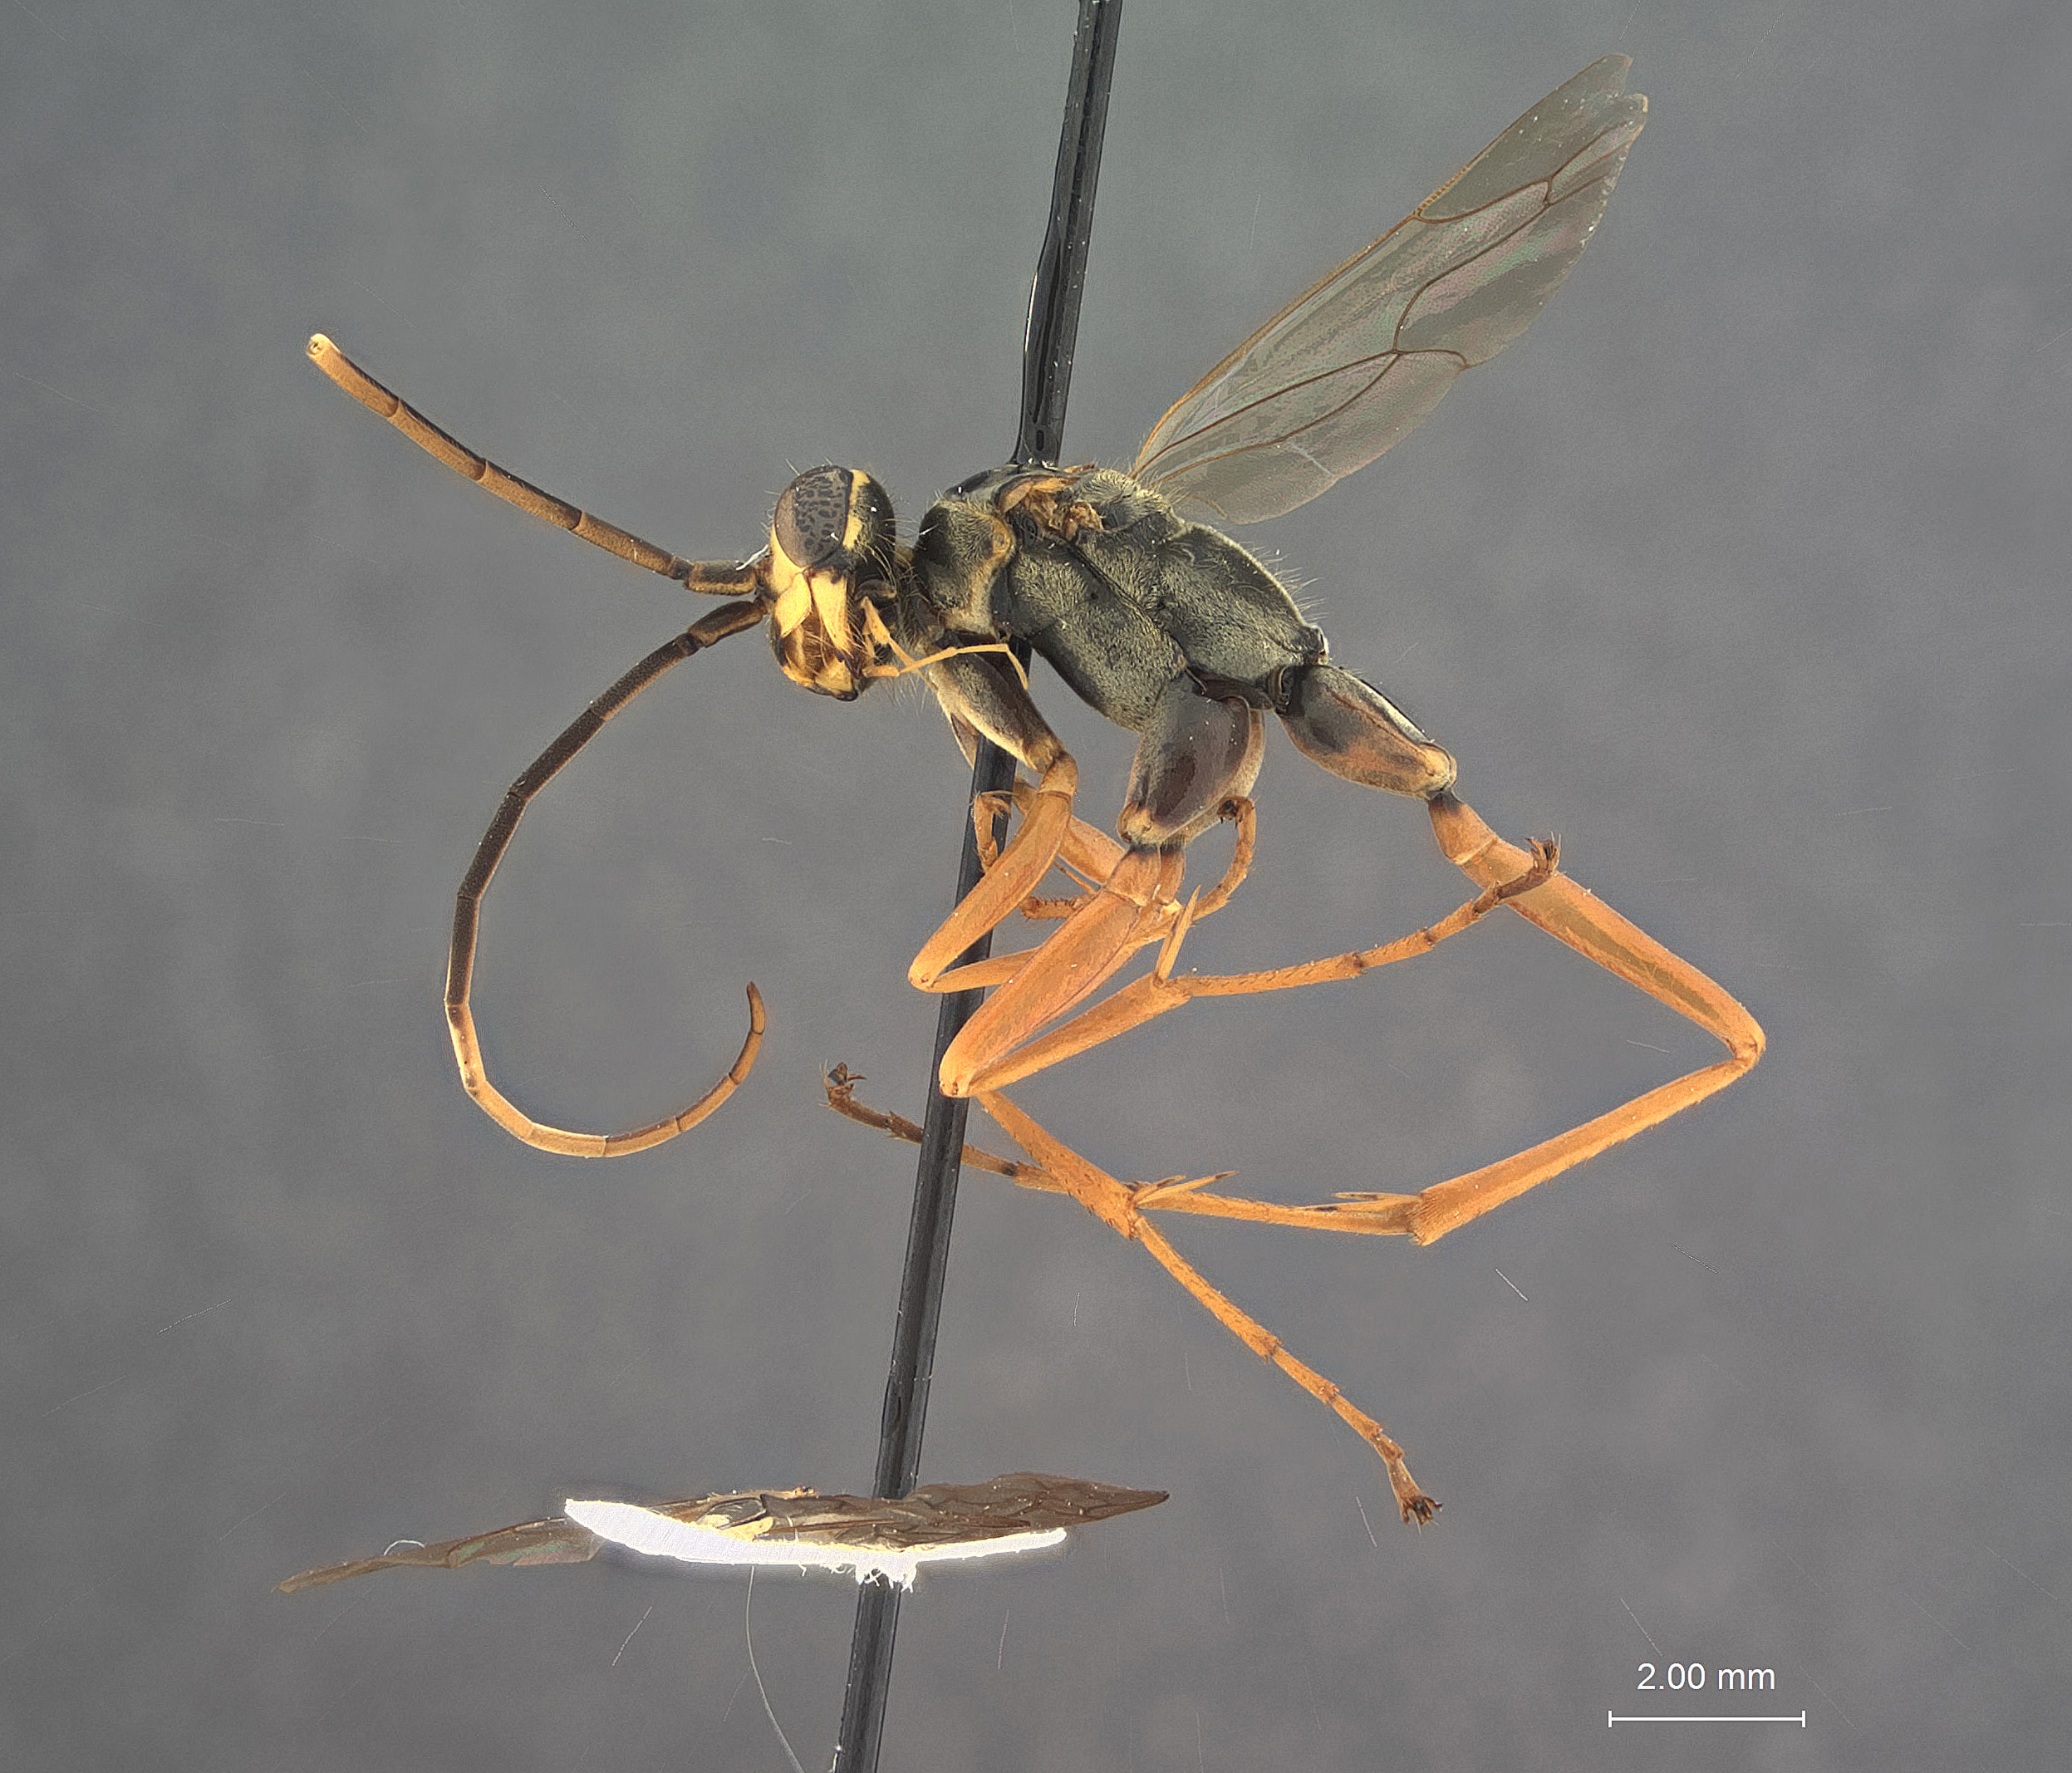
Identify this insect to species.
Priocnessus bicuspidus
